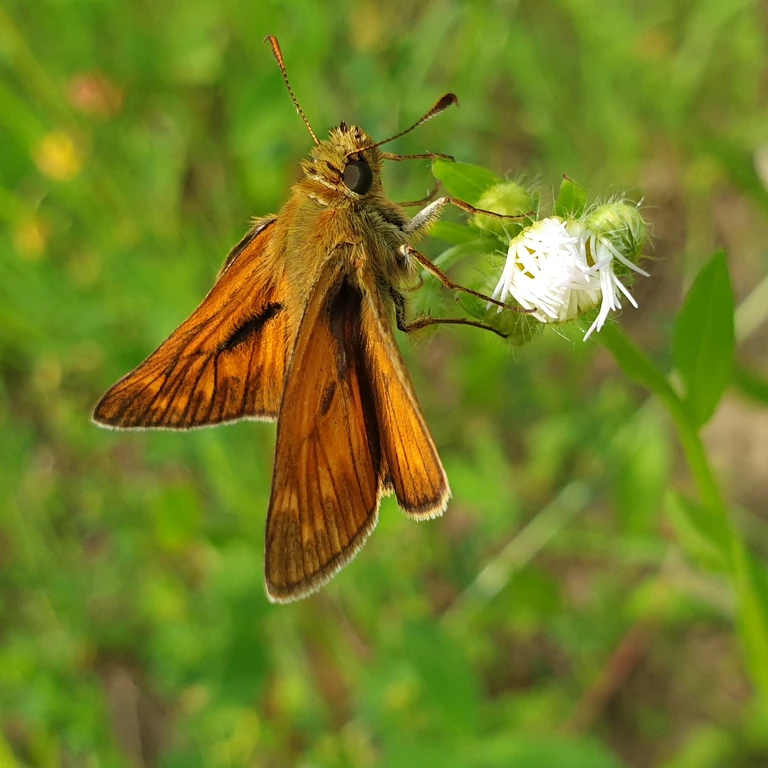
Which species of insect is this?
Ochlodes sylvanus (also Ochlodes venata)
